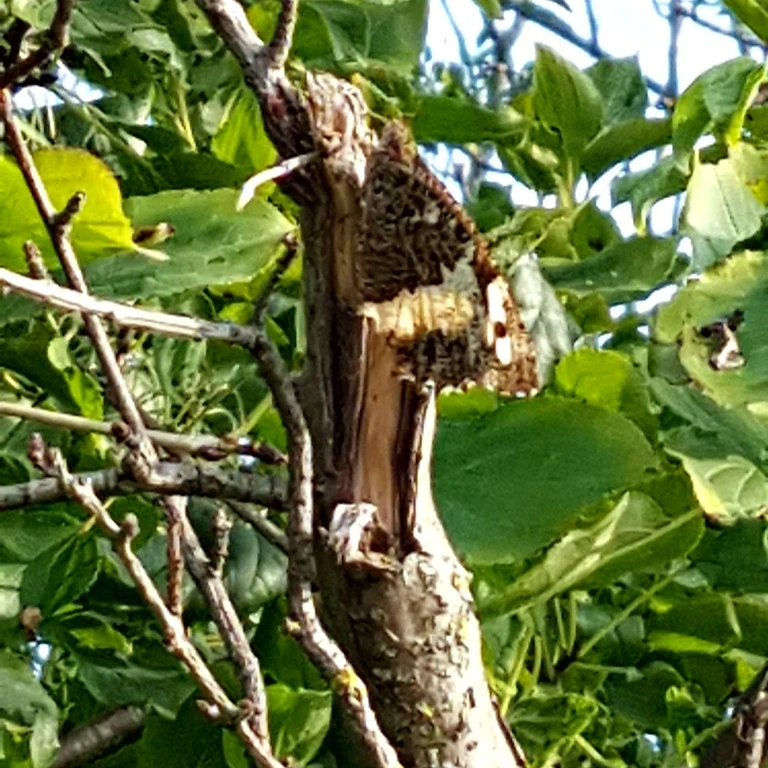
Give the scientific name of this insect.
Brintesia circe
